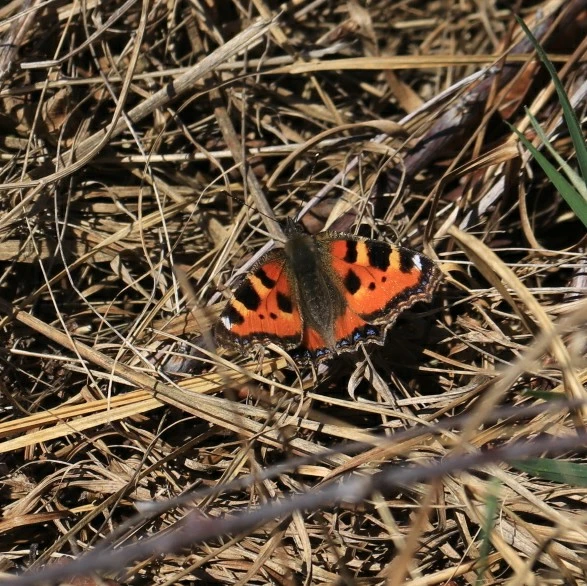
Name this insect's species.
Aglais urticae
